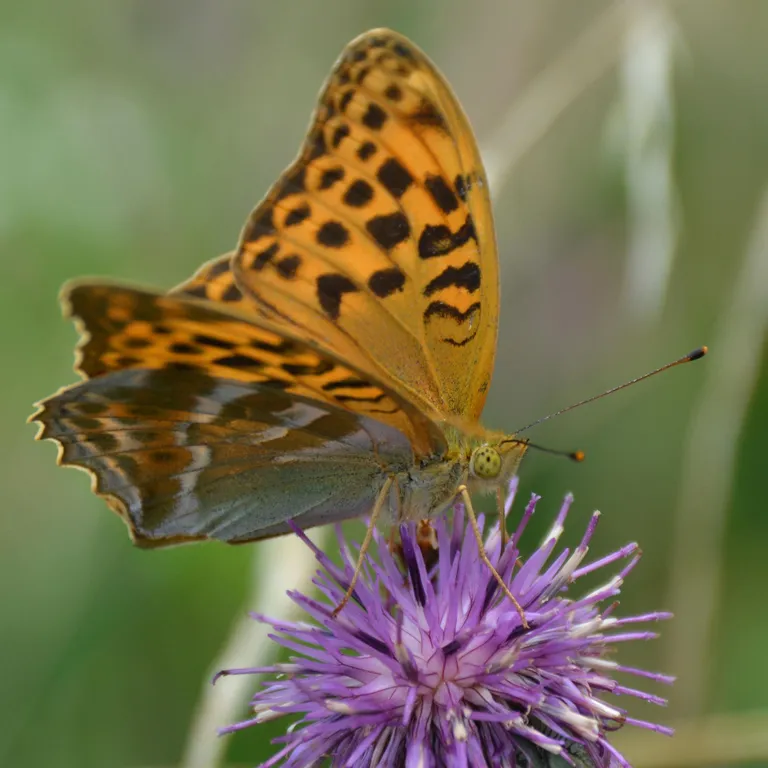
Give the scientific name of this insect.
Argynnis paphia
